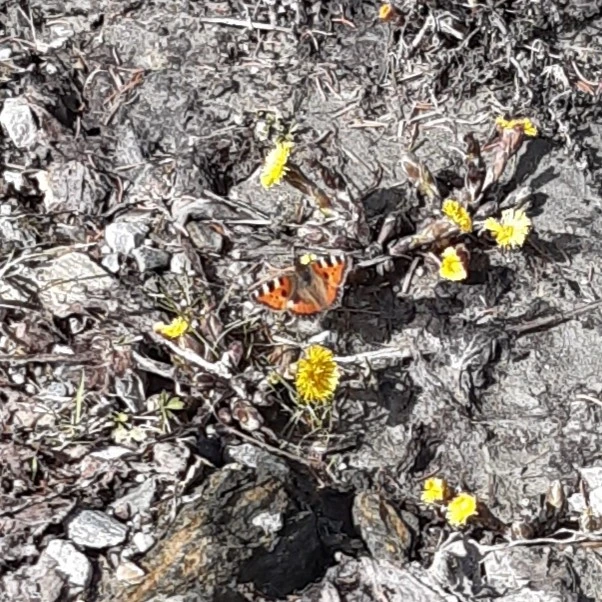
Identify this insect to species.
Aglais urticae
